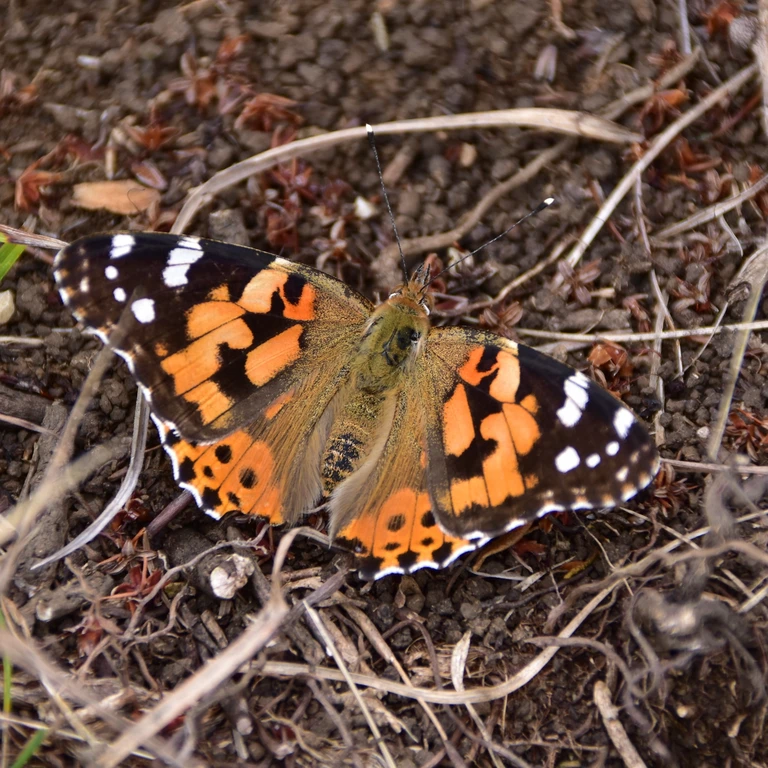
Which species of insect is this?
Vanessa cardui
